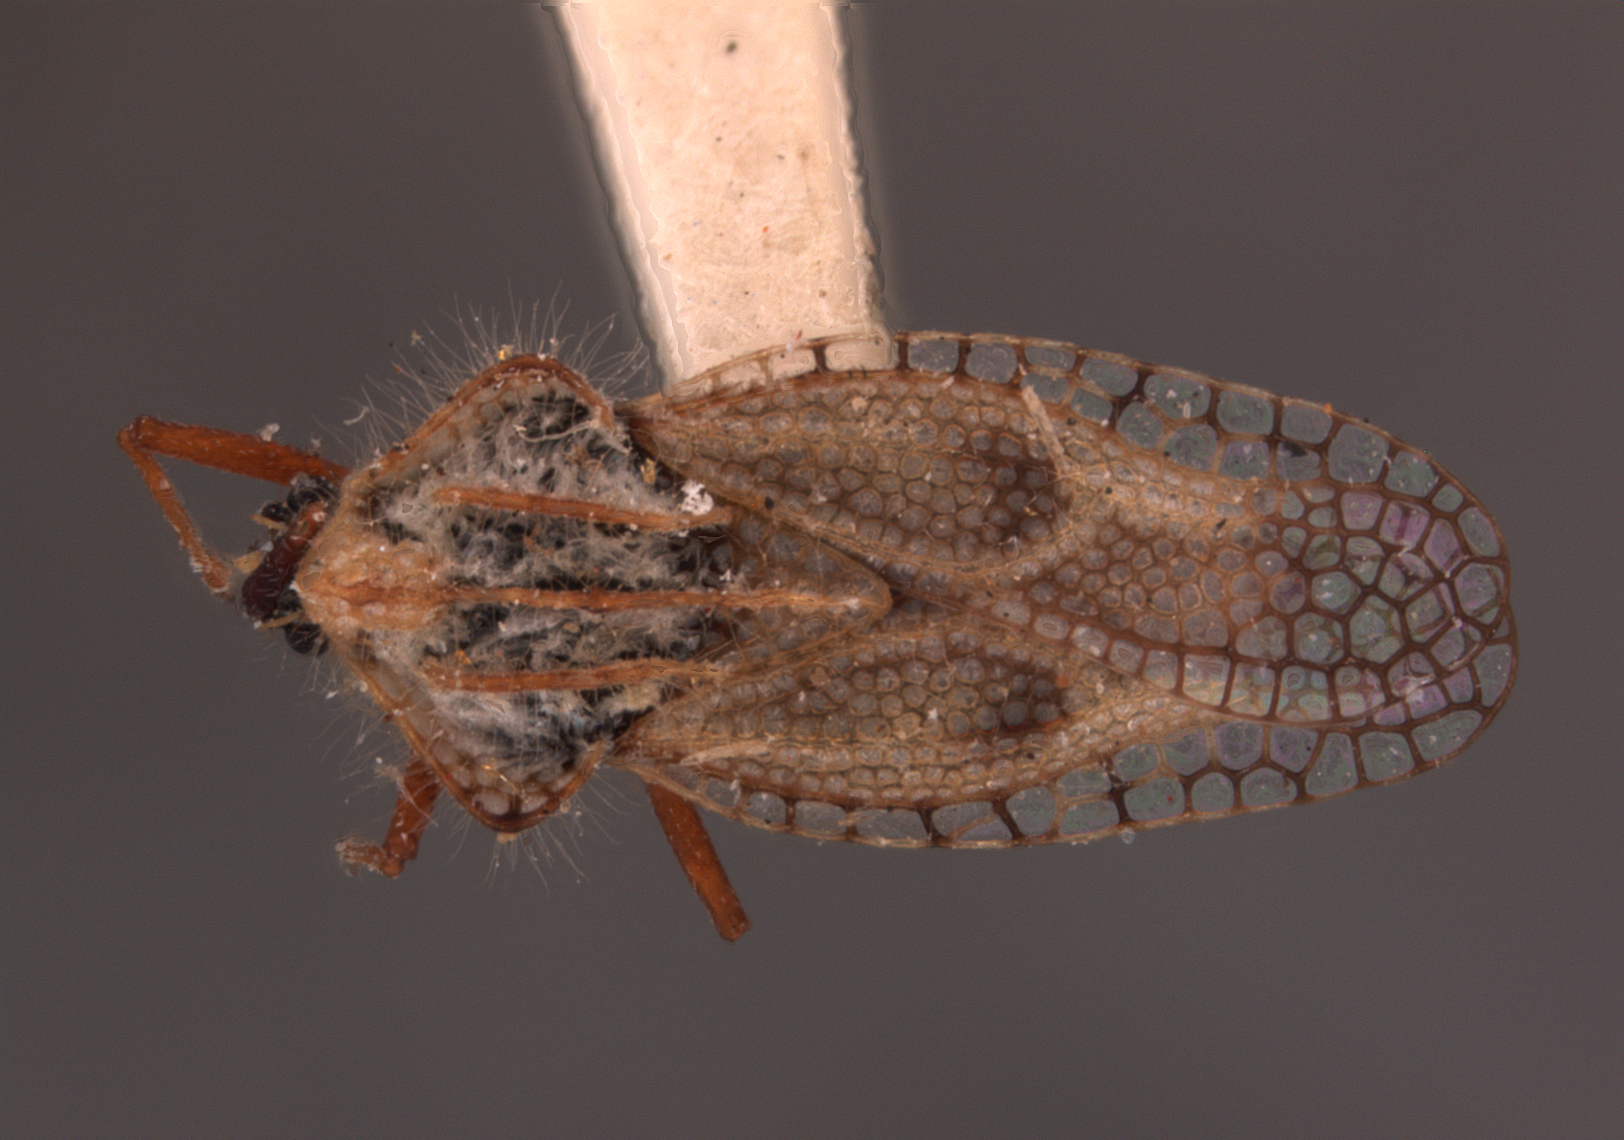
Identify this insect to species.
Gargaphia condesa
